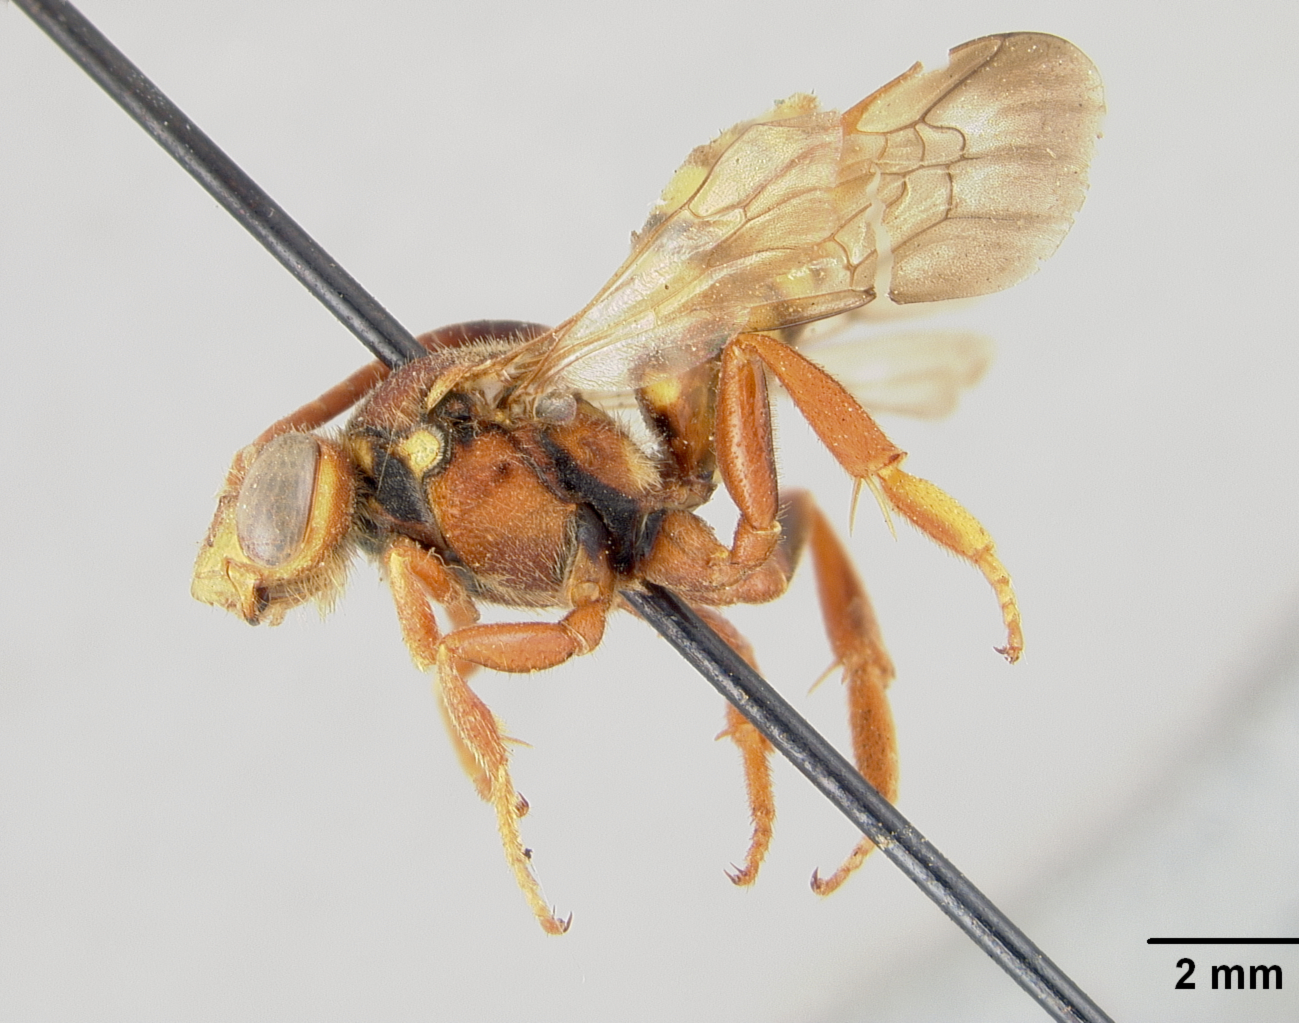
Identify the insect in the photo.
Nomada crawfordi
